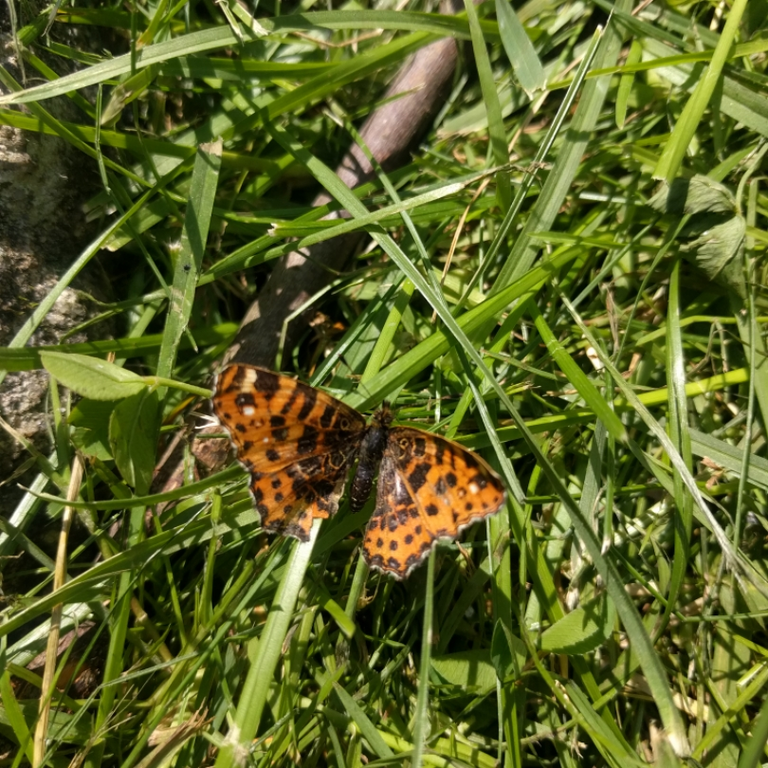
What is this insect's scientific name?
Araschnia levana
